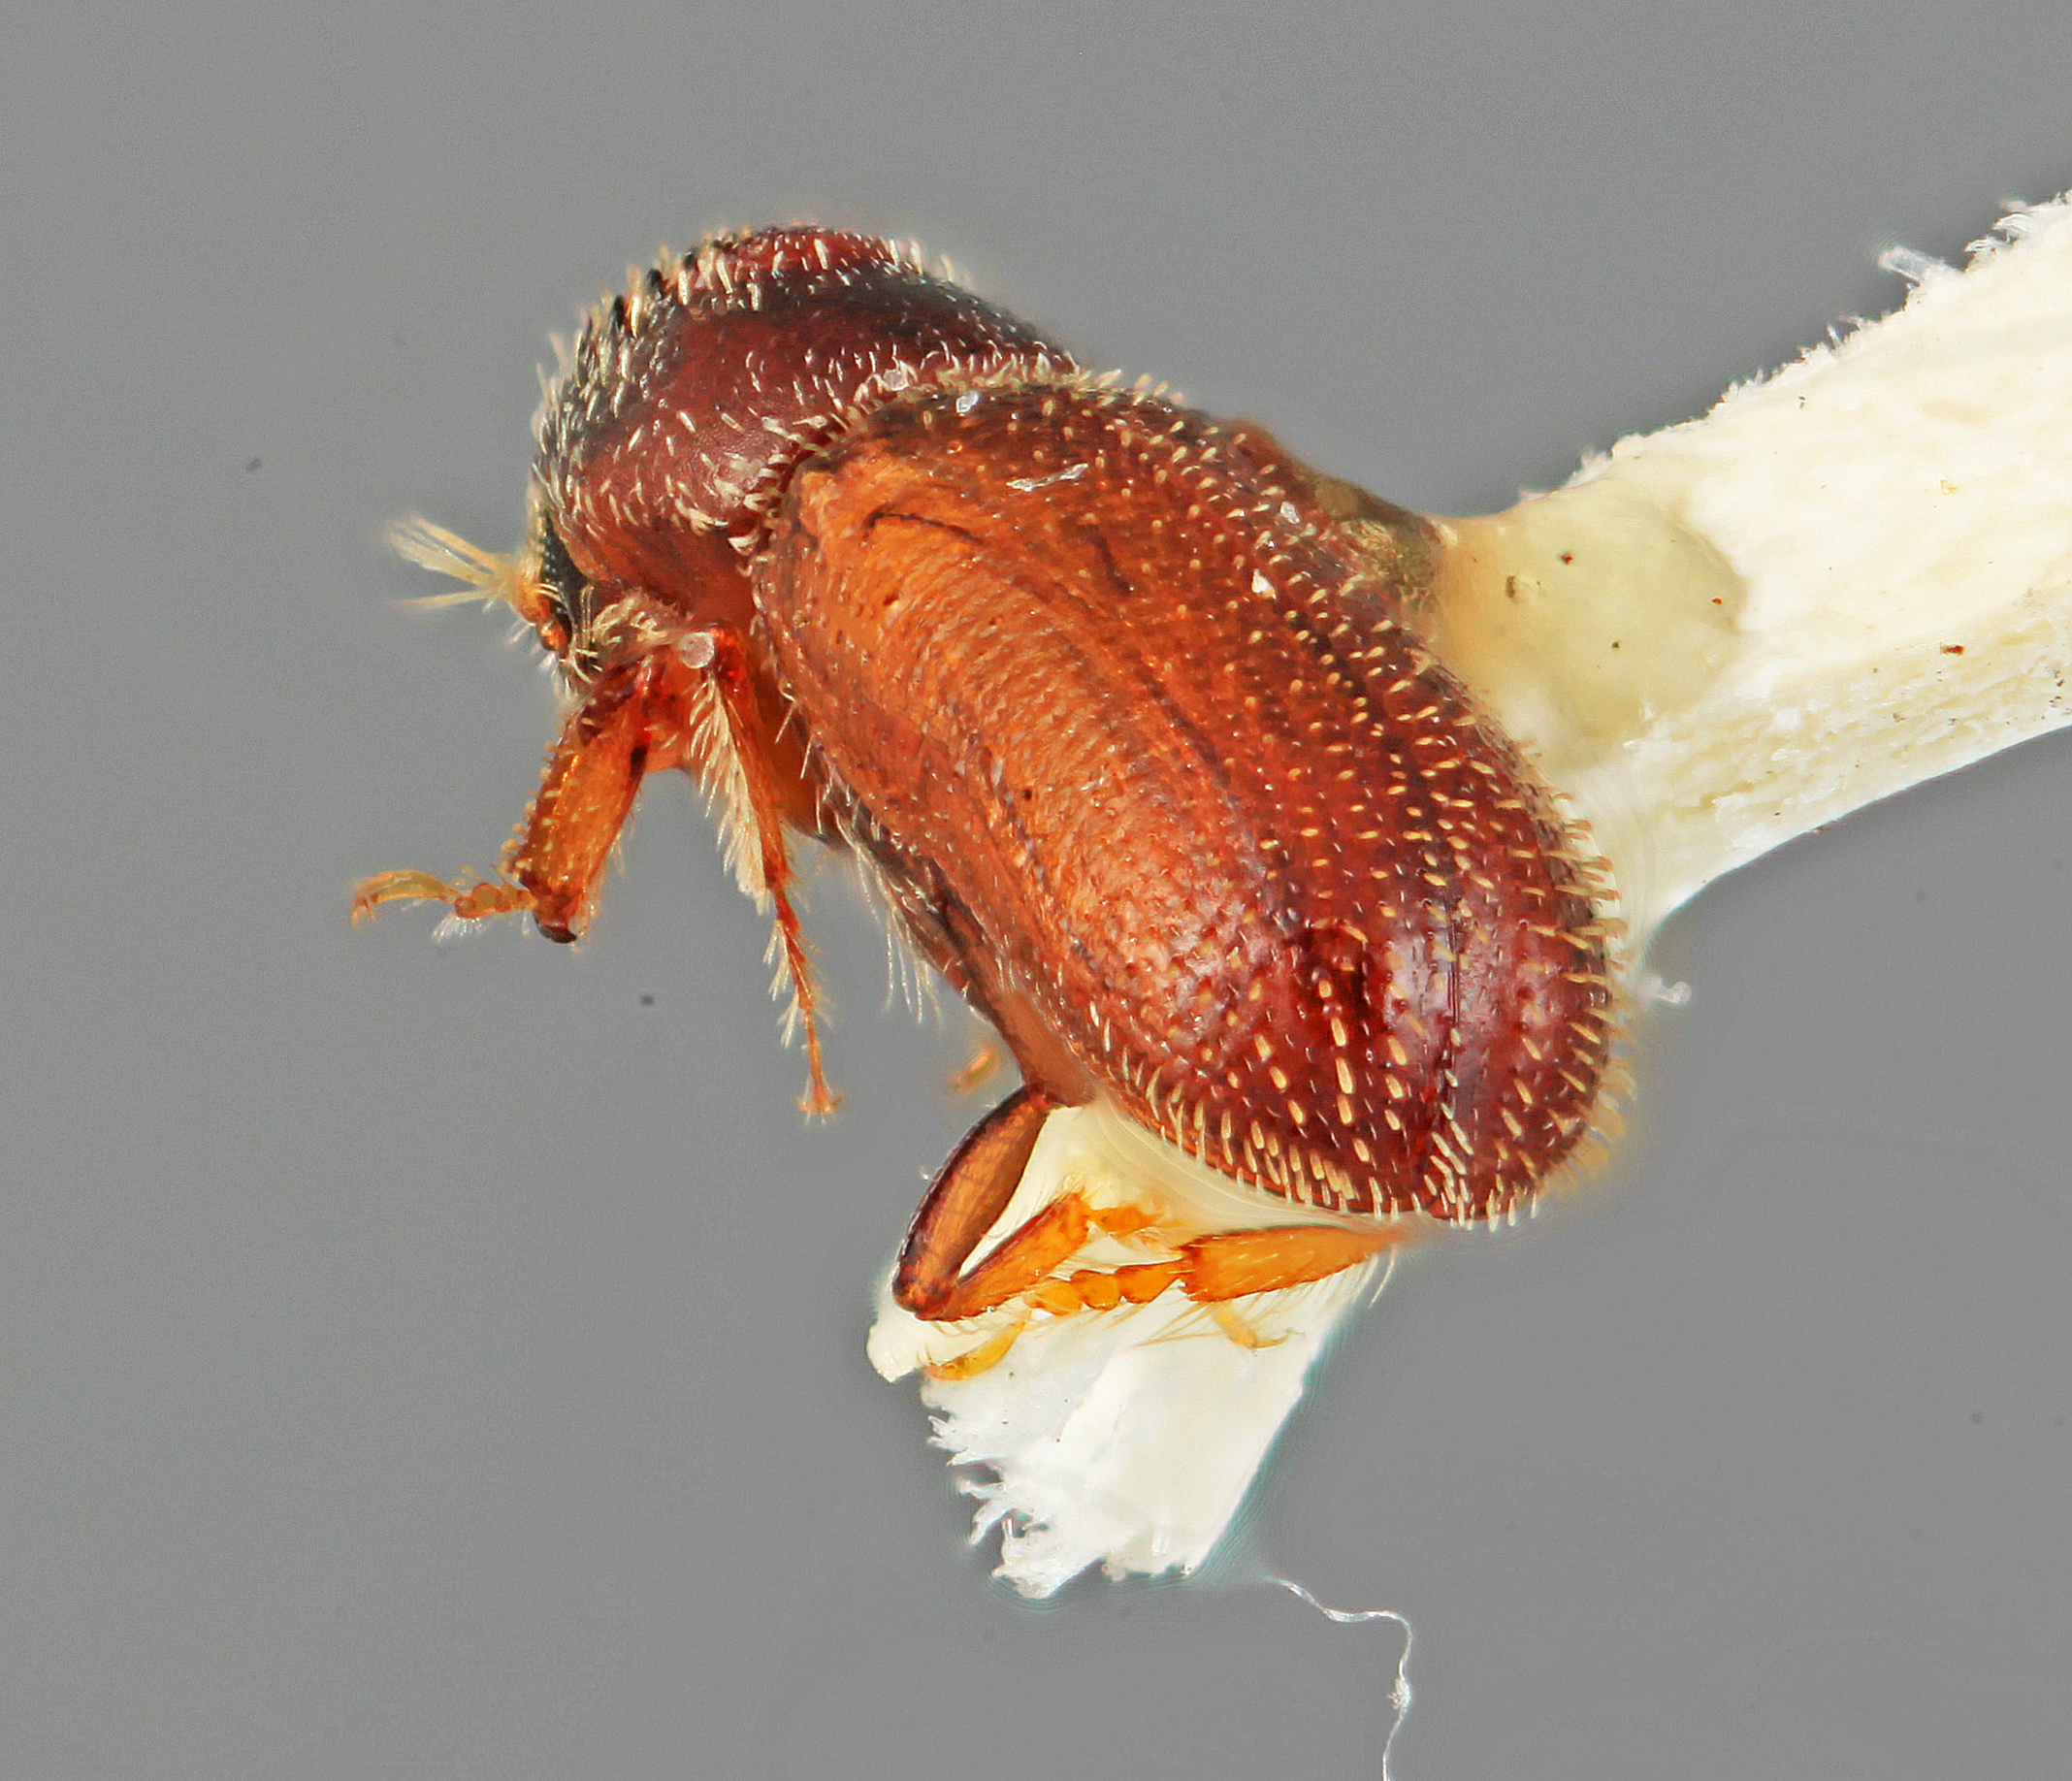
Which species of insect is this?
Thysanoes subsulcatus
